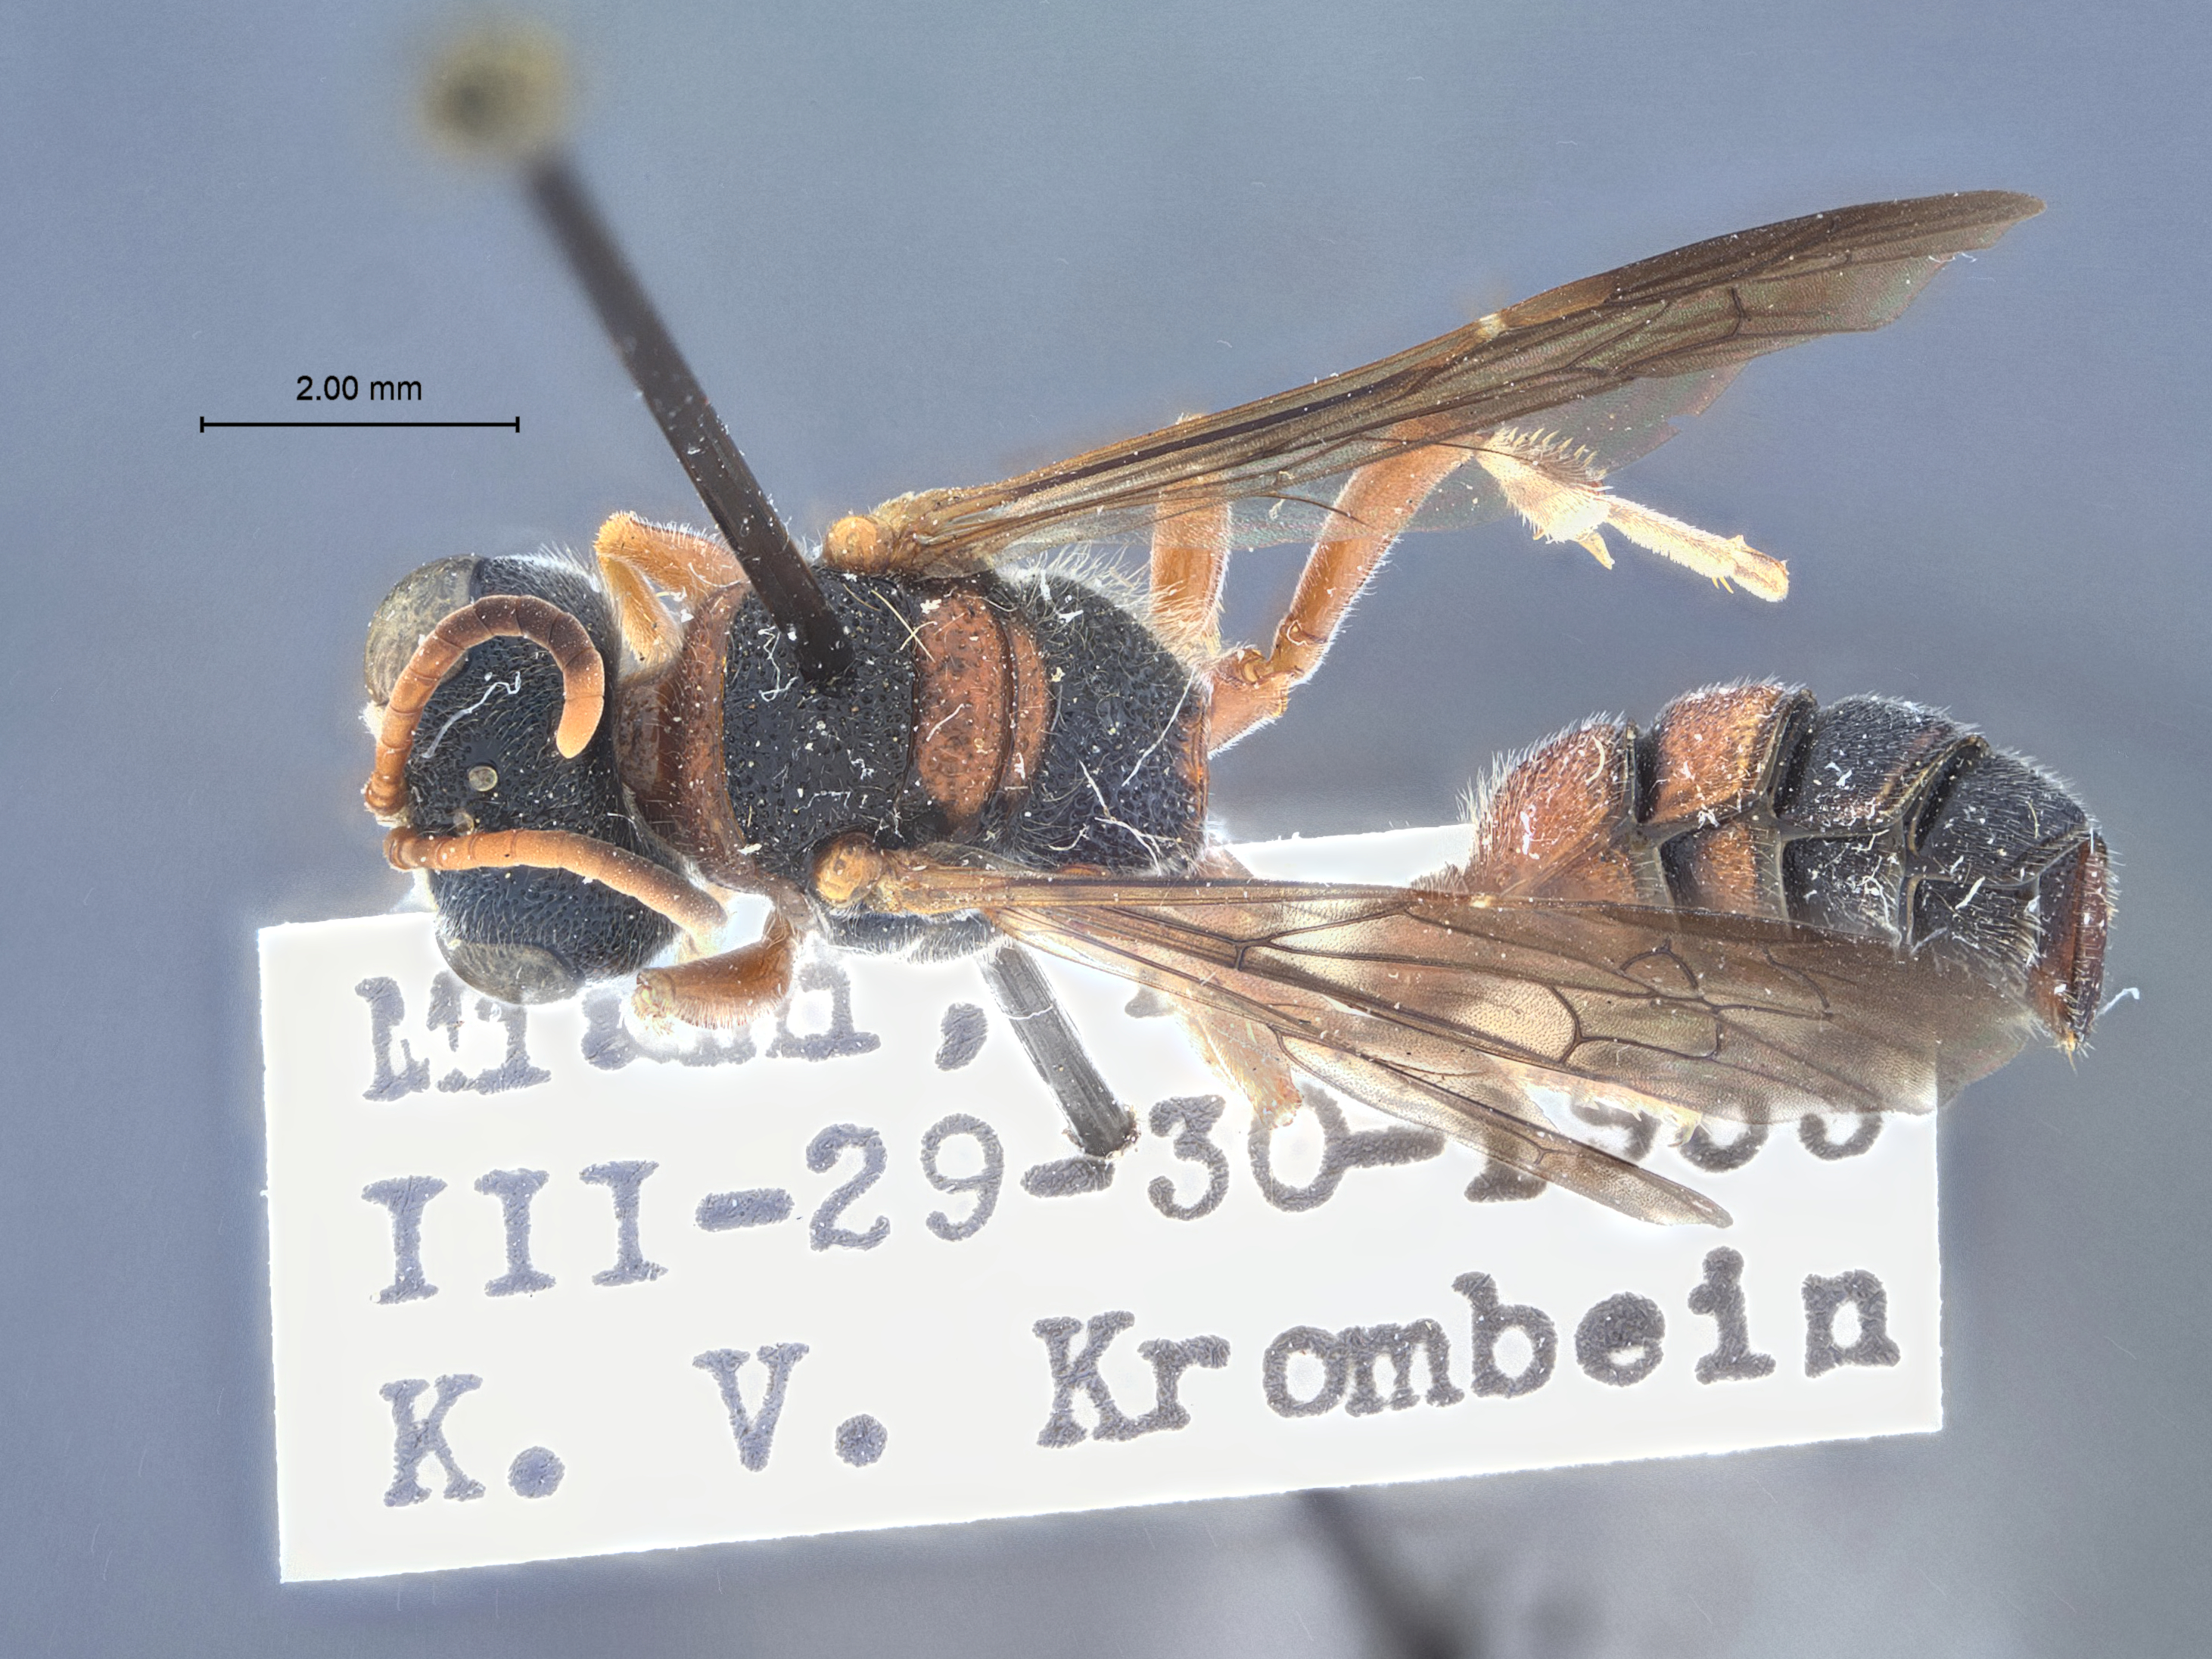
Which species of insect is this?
Cerceris robertsonii
